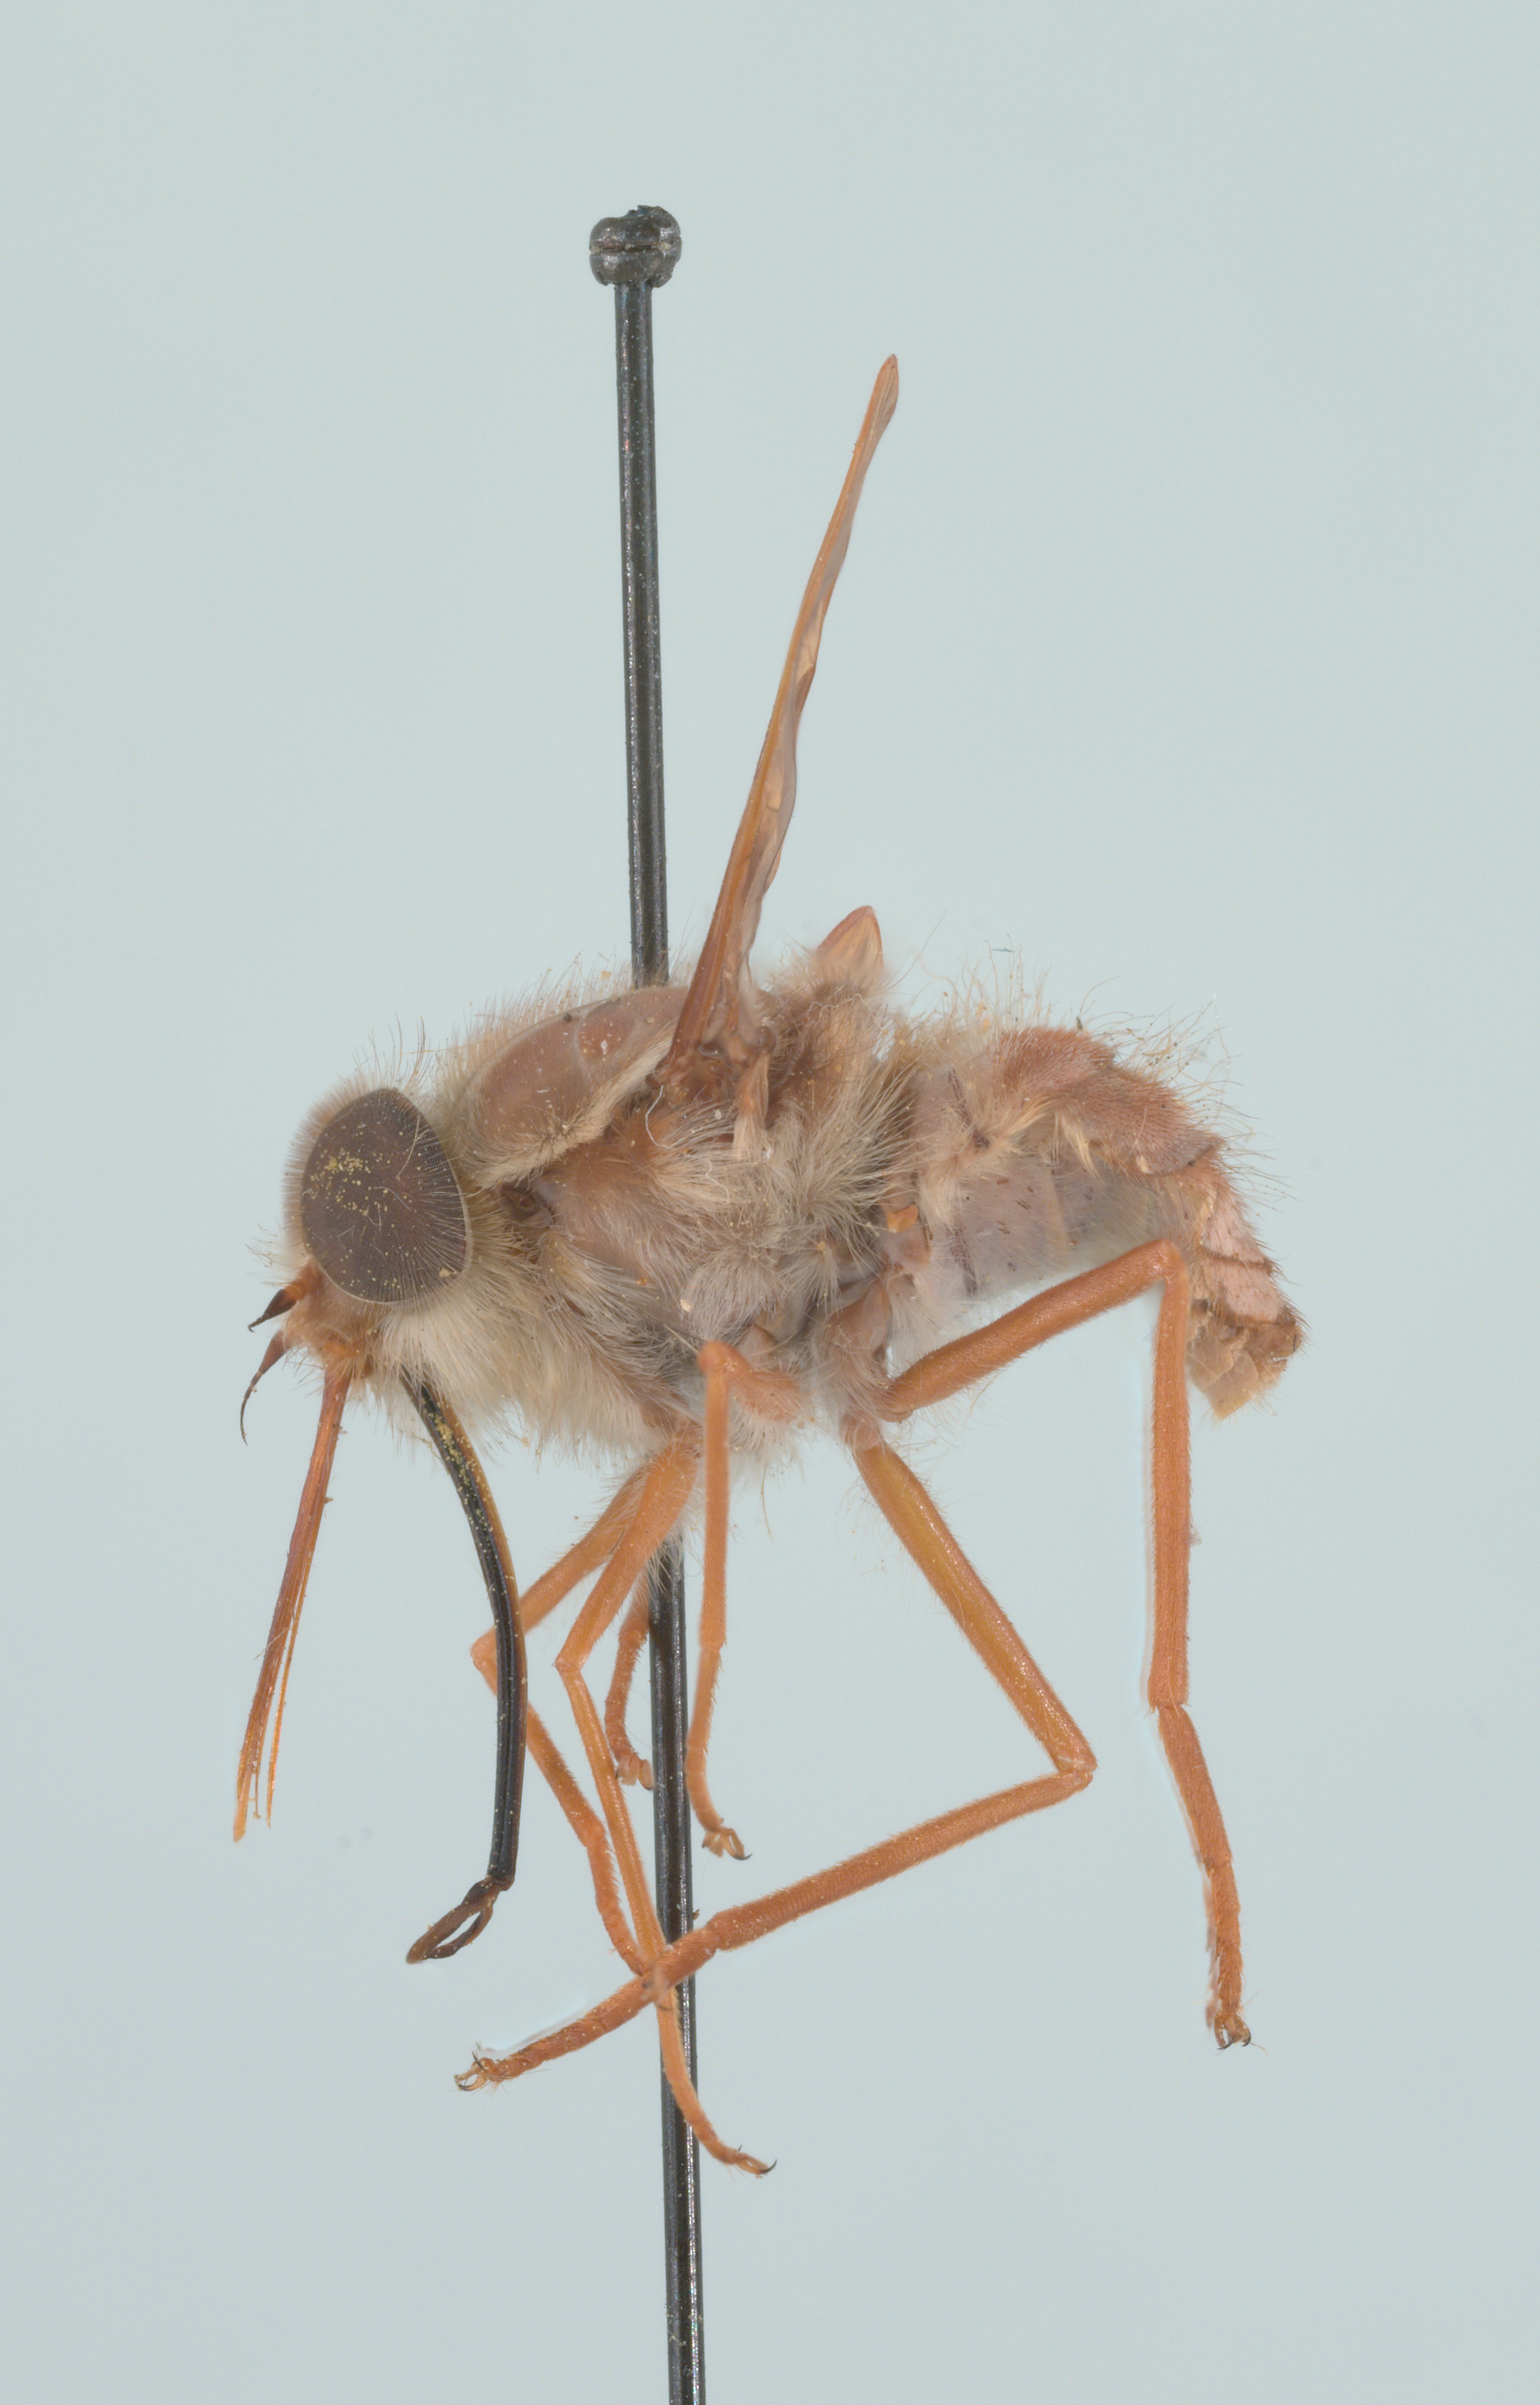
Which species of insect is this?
Hirmoneura nubipennis (also Trichophthalma nubipennis)
